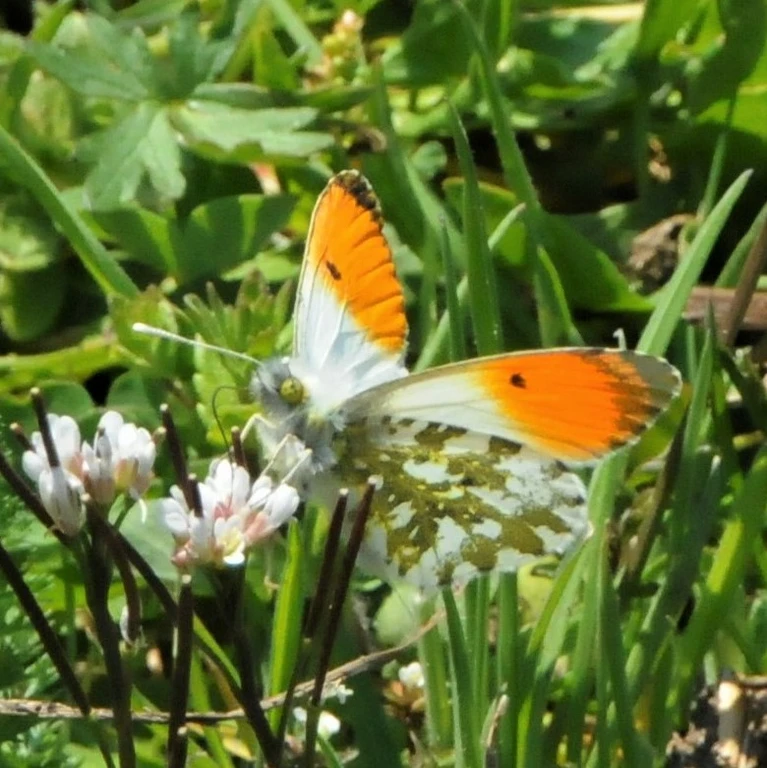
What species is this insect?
Anthocharis cardamines
